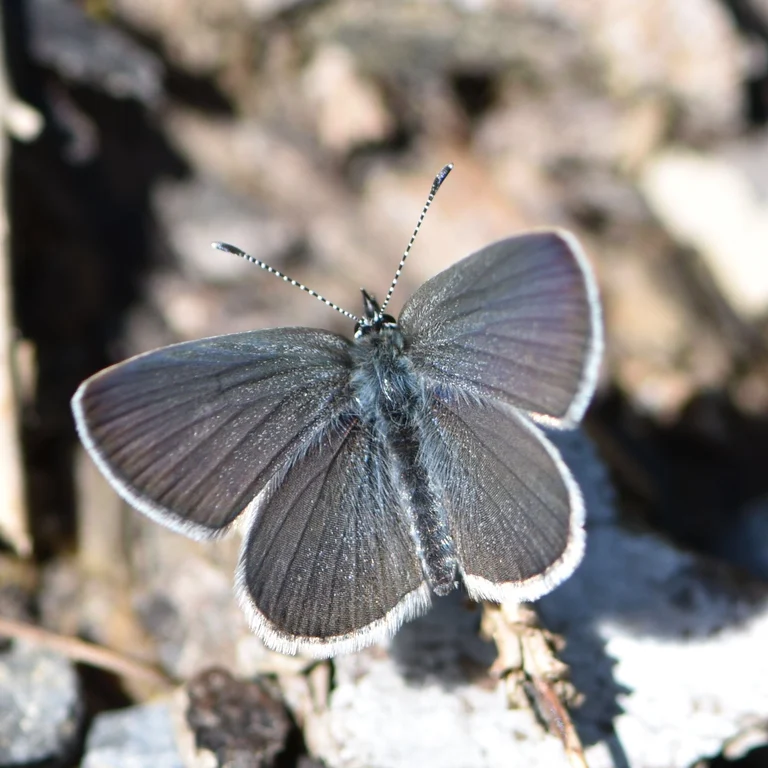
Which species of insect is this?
Cupido minimus
